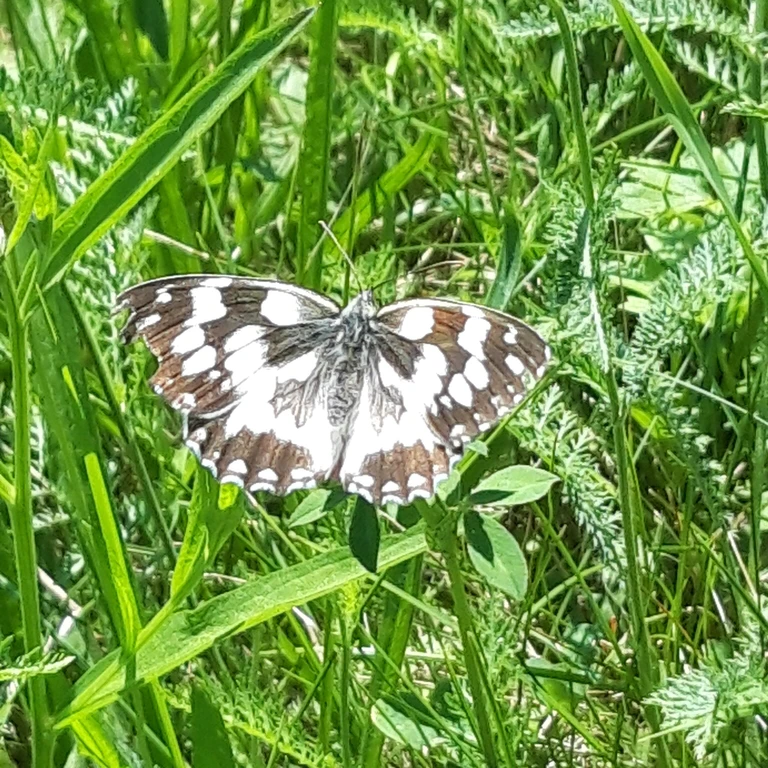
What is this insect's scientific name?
Melanargia galathea
